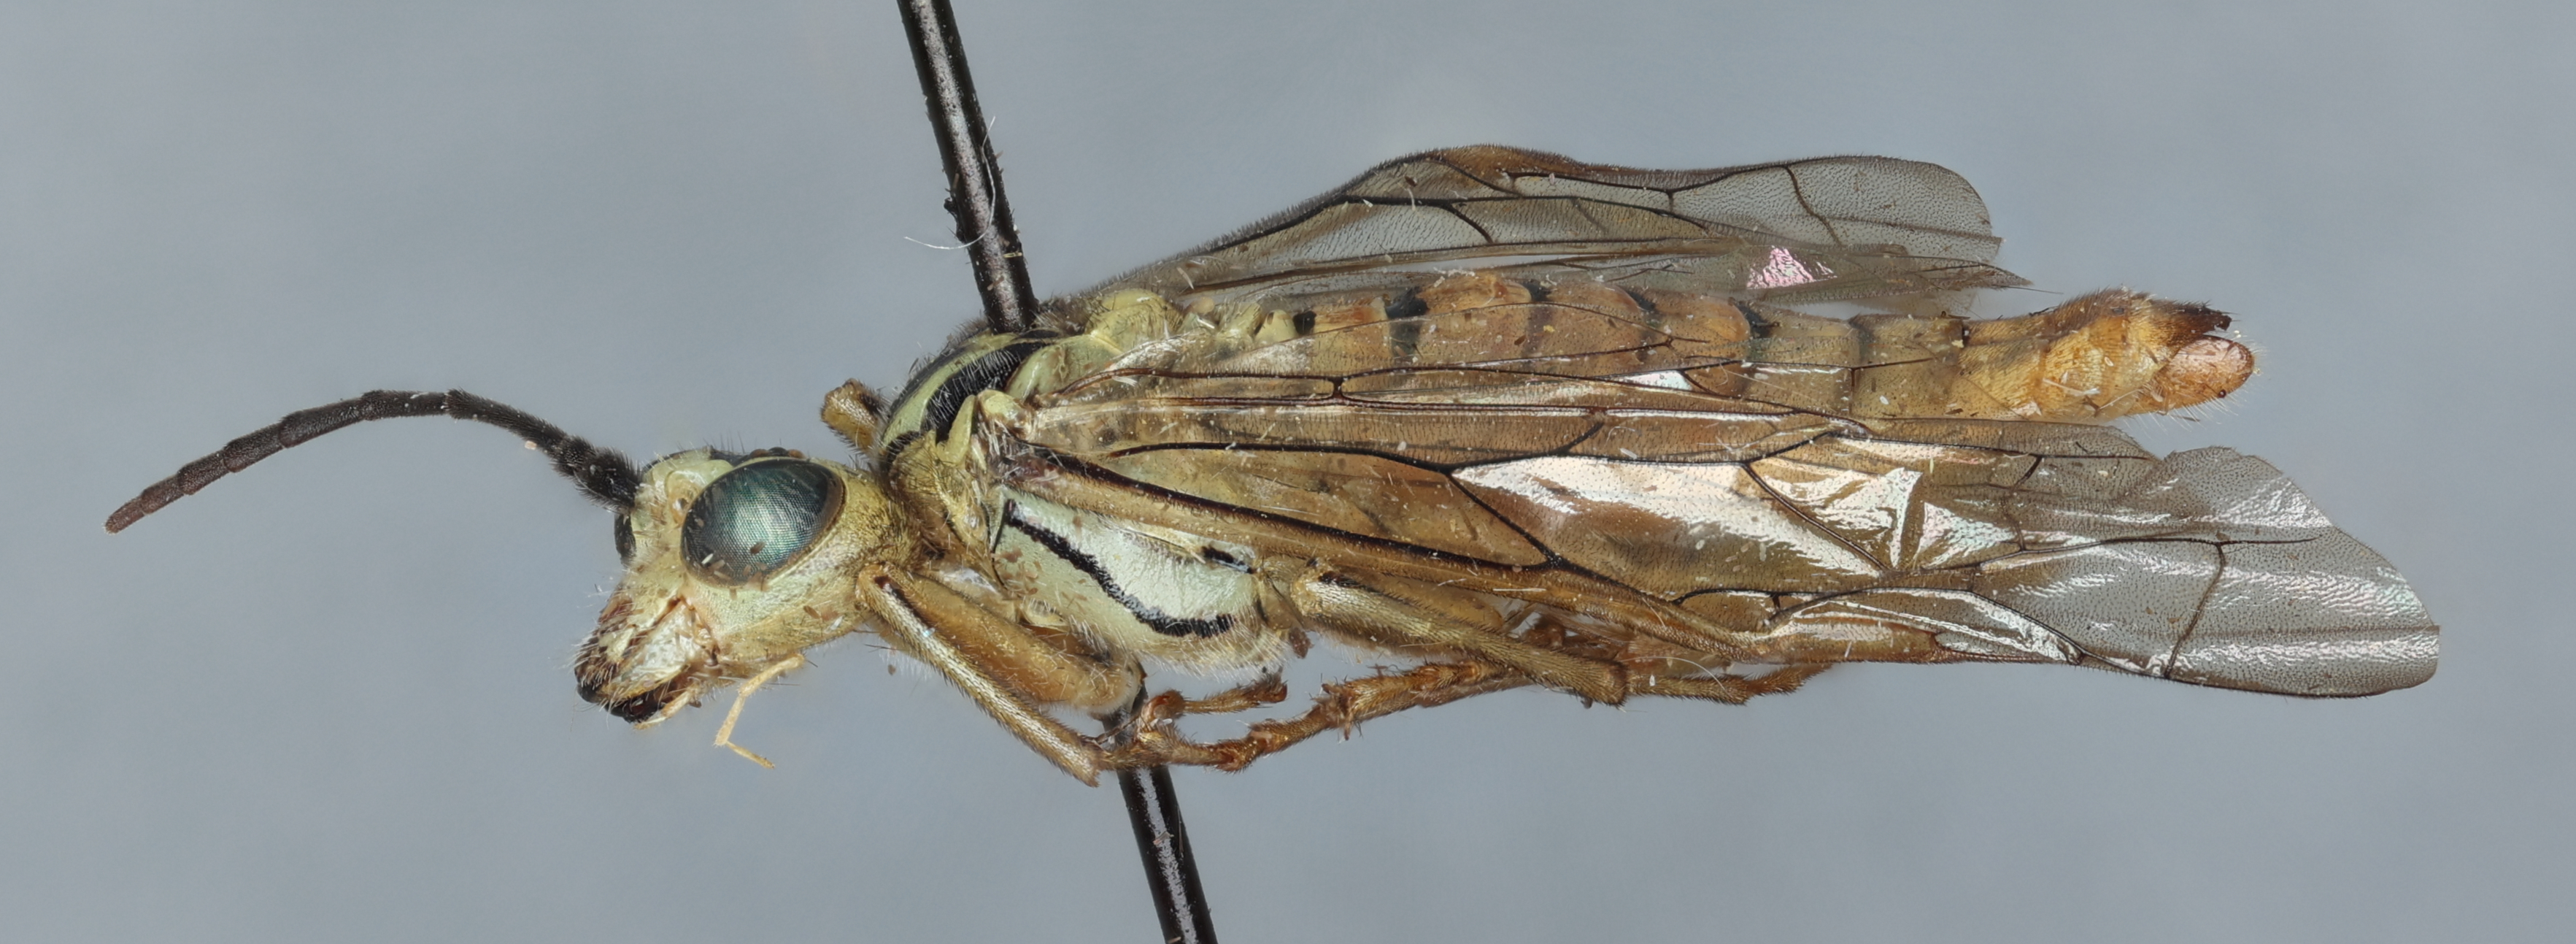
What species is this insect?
Tenthredo bullifera
